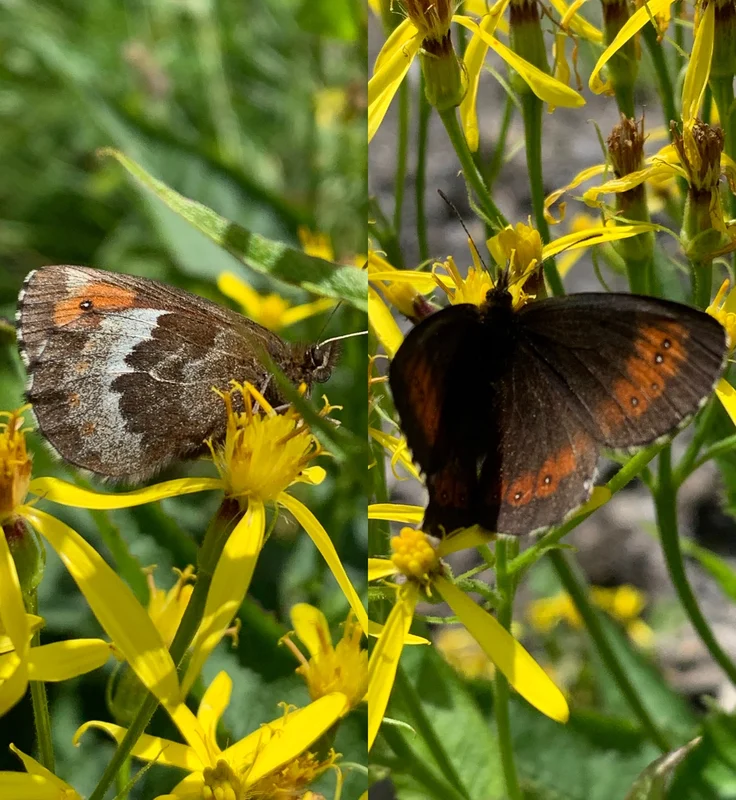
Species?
Erebia euryale
